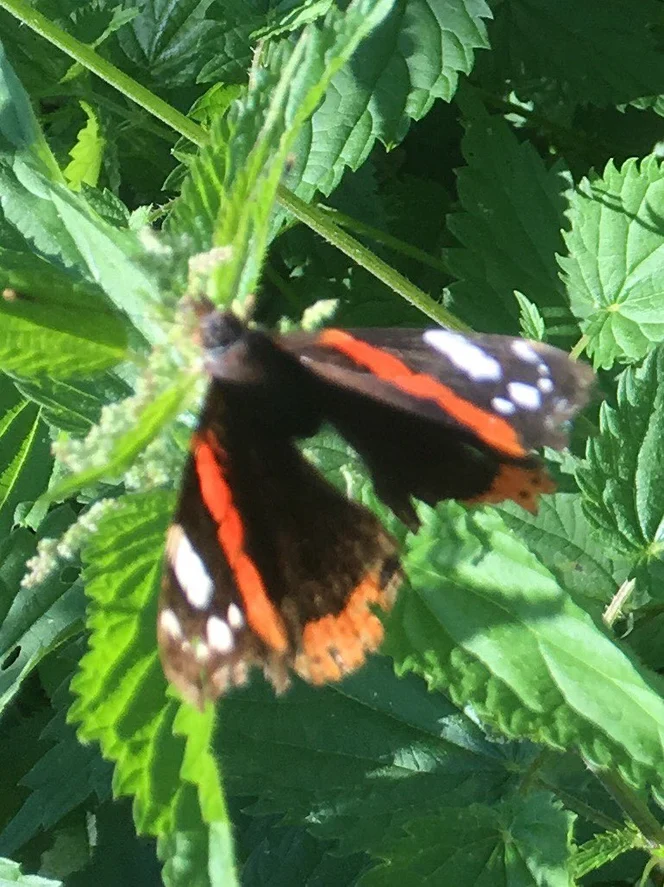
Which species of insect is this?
Vanessa atalanta
